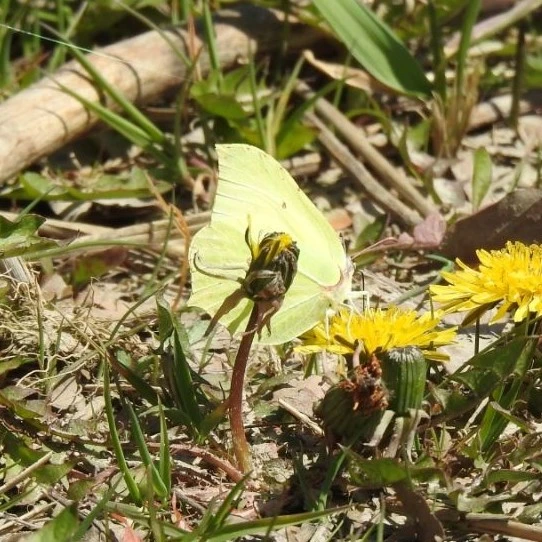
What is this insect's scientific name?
Gonepteryx rhamni
